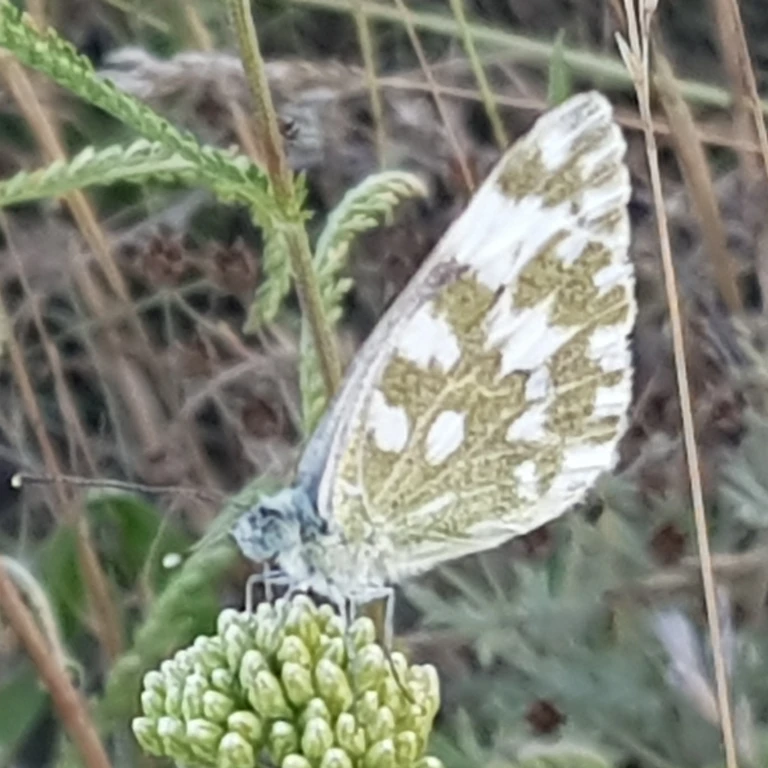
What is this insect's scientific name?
Pontia edusa
